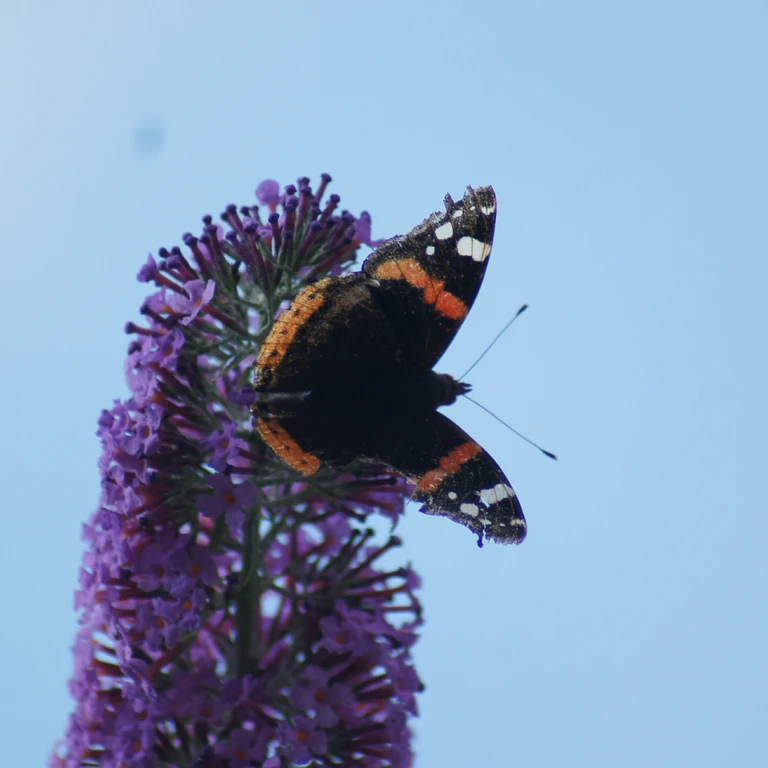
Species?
Vanessa atalanta
